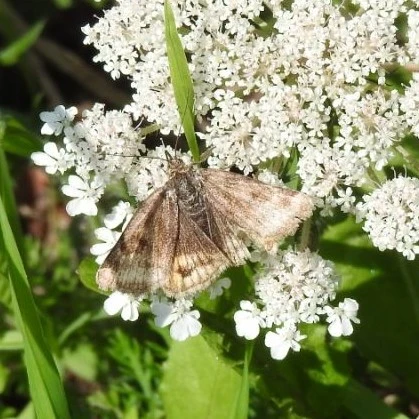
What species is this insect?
Euclidia glyphica
